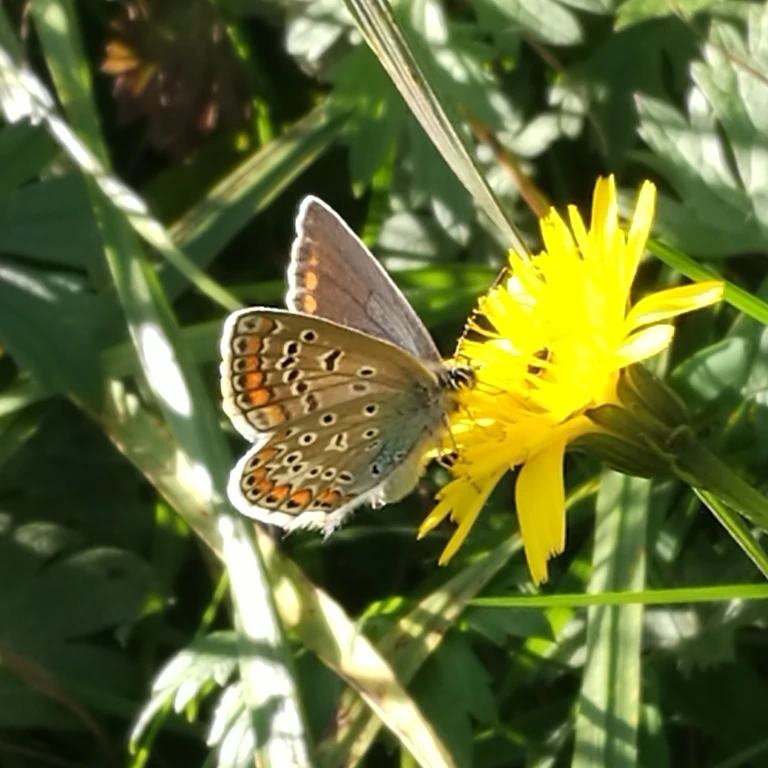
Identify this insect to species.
Polyommatus icarus
